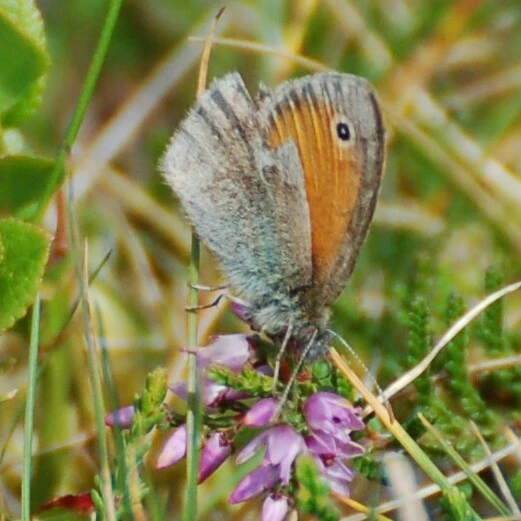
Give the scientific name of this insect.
Coenonympha pamphilus
